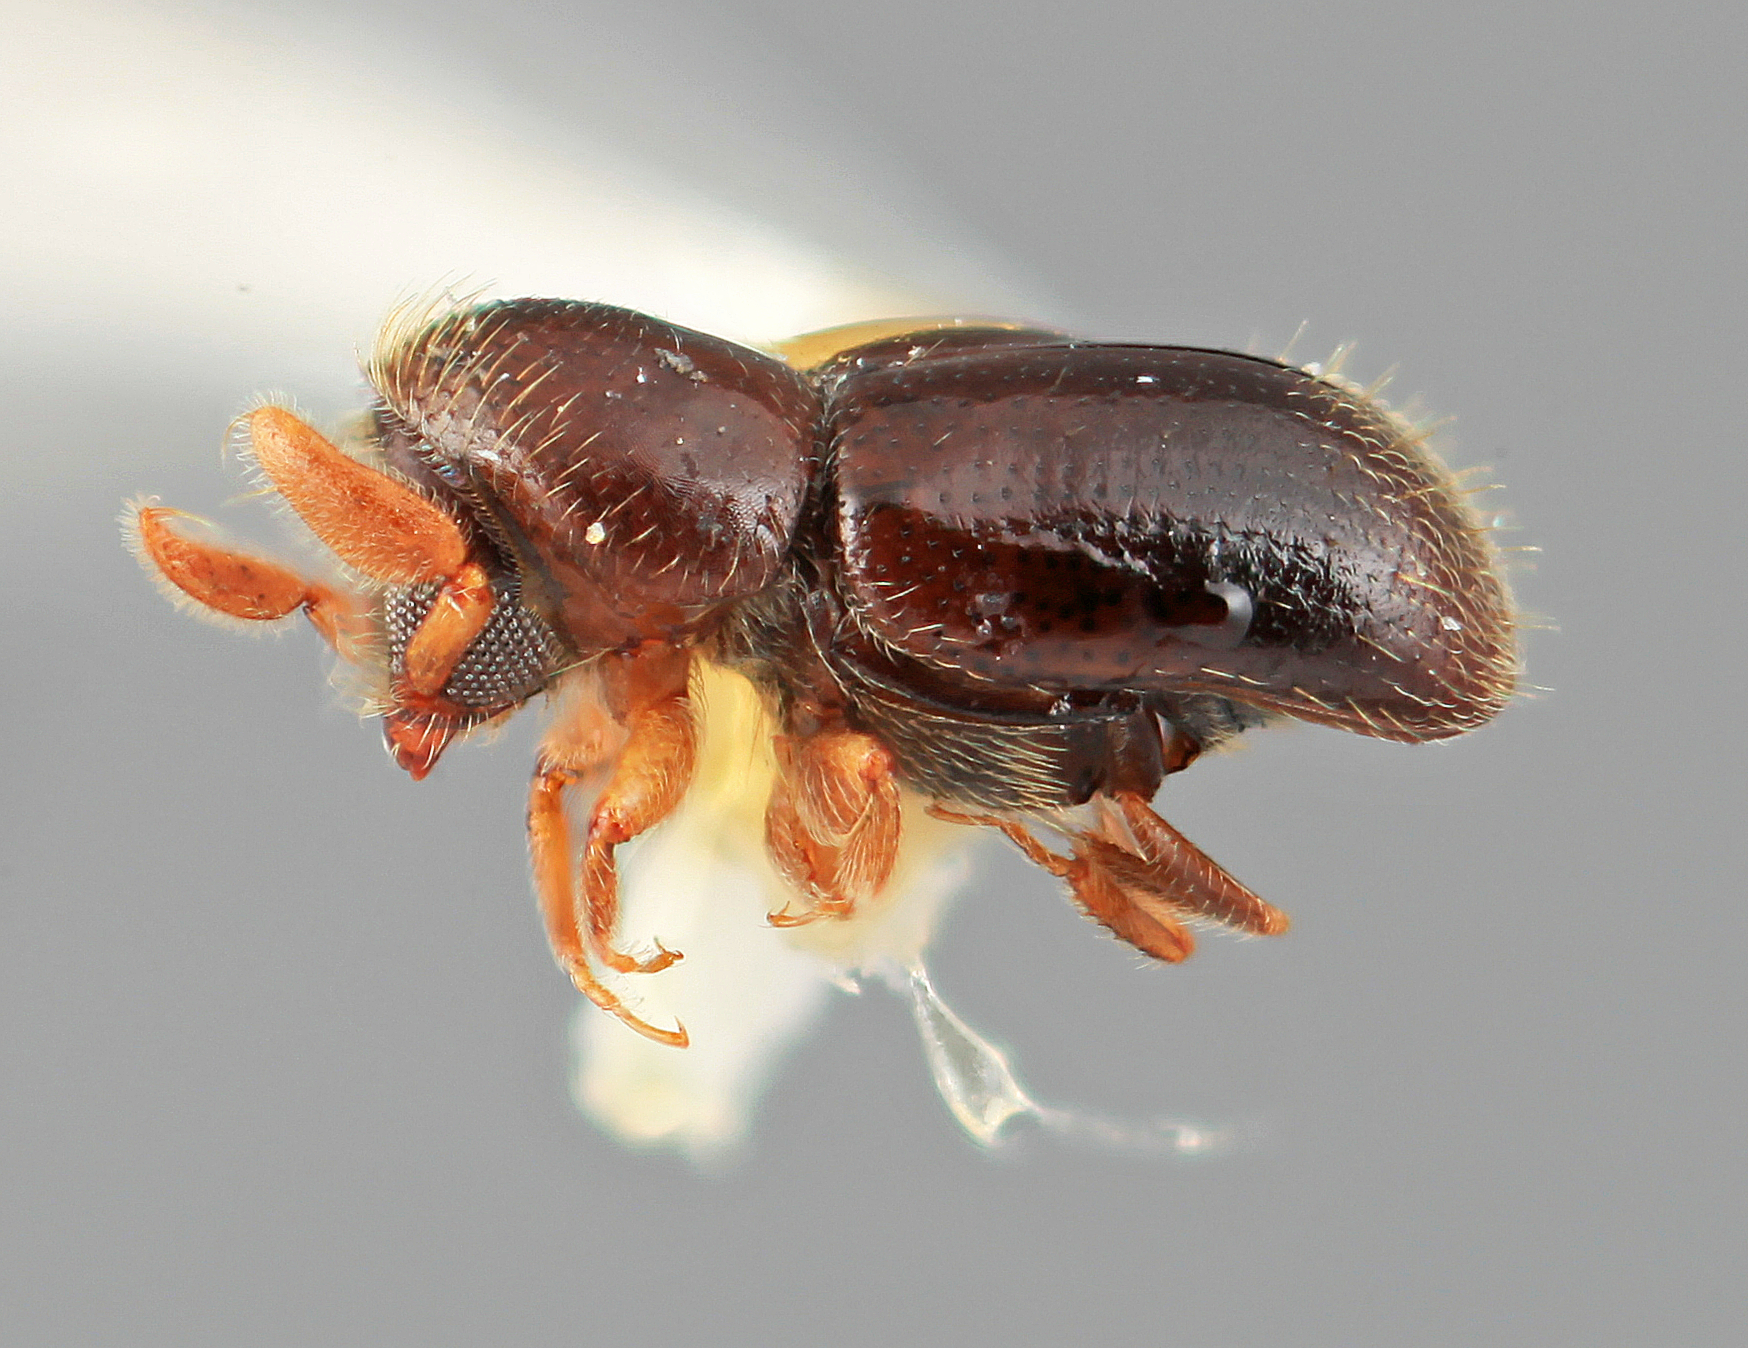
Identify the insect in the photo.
Corthyloxiphus tardus
